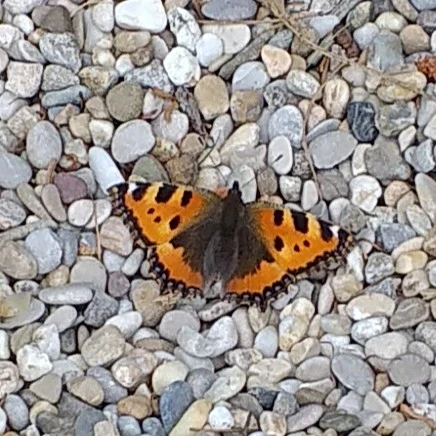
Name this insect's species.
Aglais urticae
